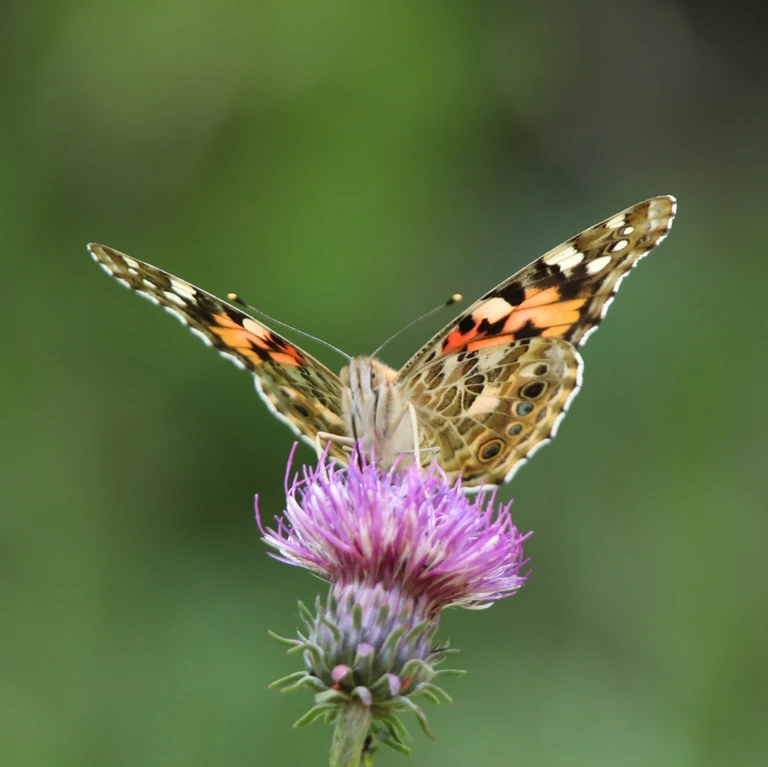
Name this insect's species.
Vanessa cardui
